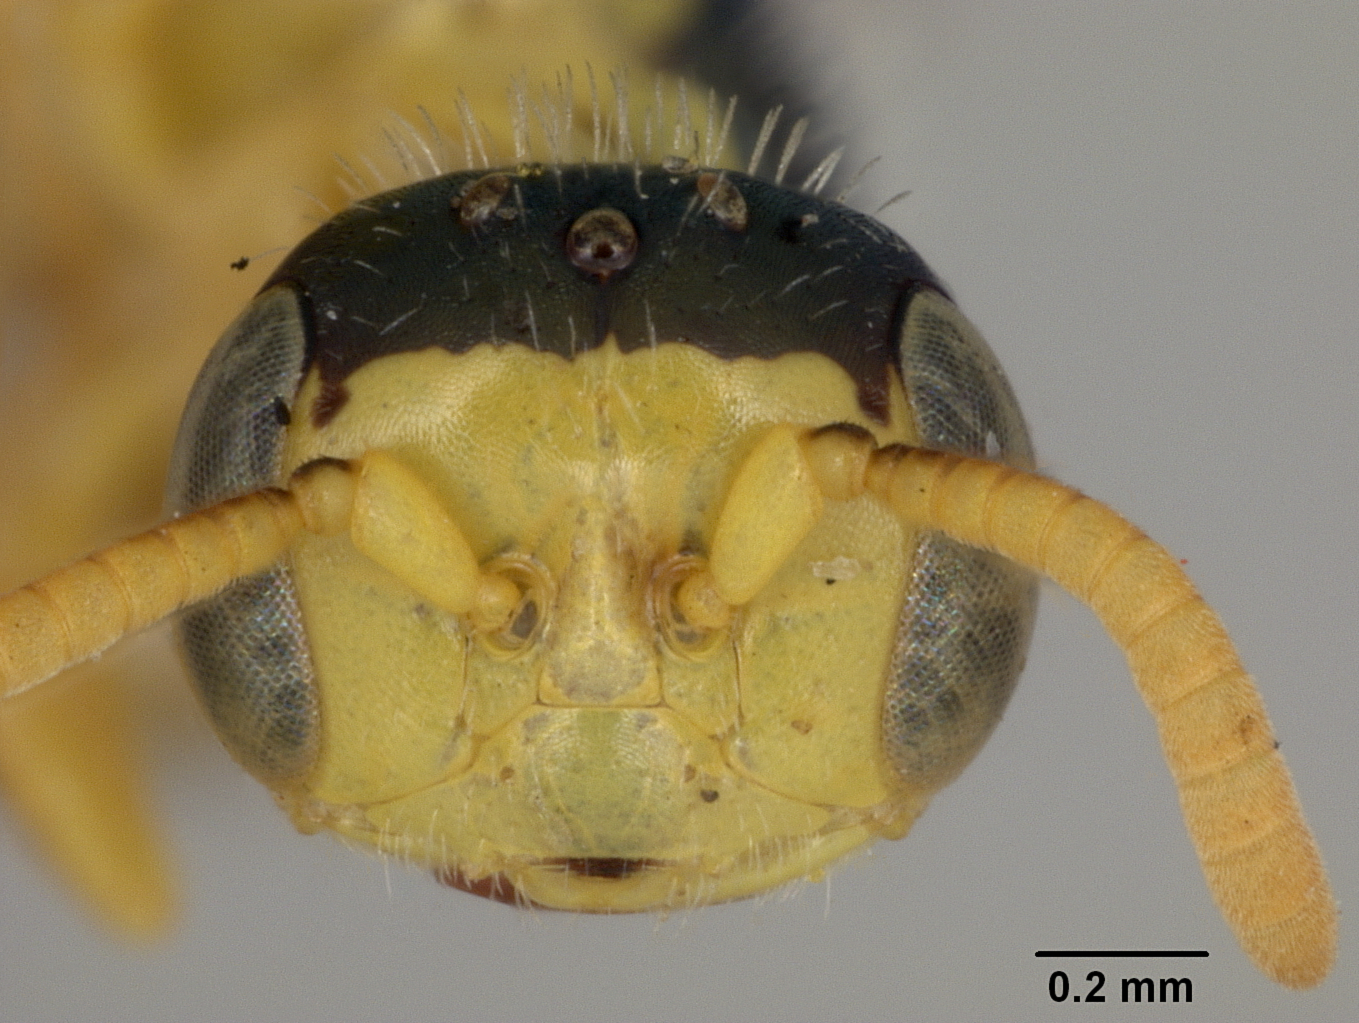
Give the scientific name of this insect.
Perdita hypoxantha
